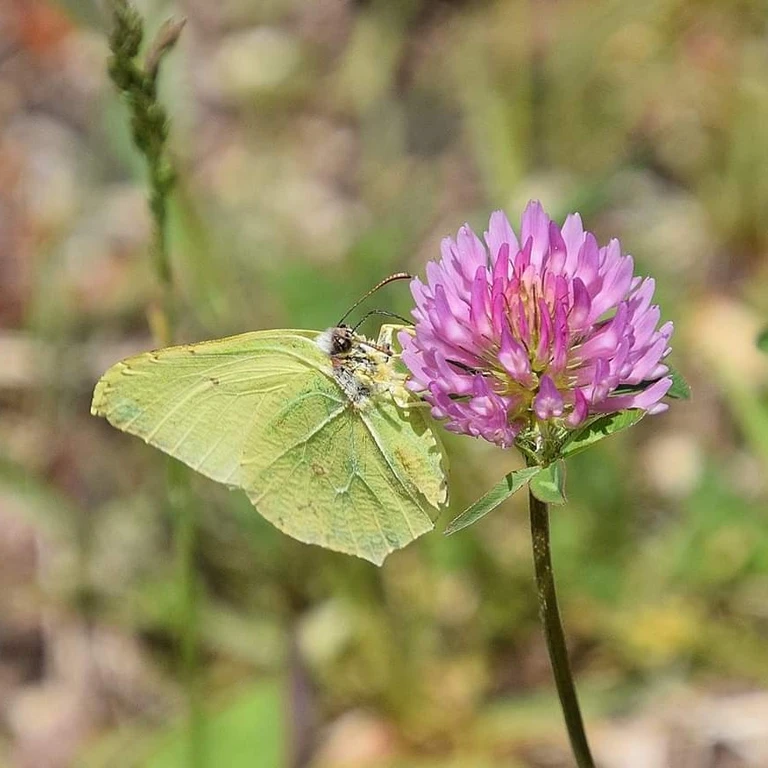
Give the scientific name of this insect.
Gonepteryx rhamni
